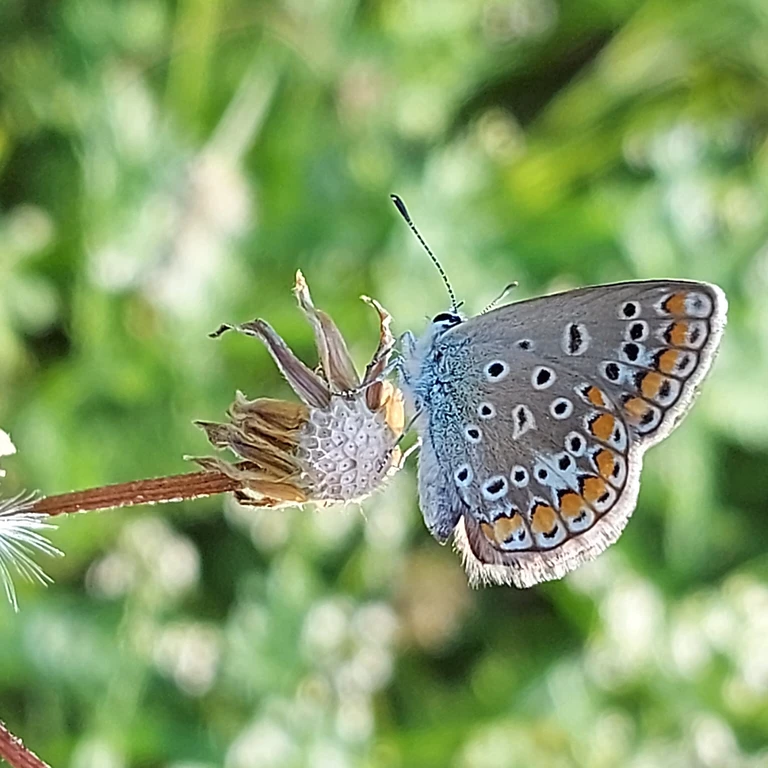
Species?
Polyommatus icarus
